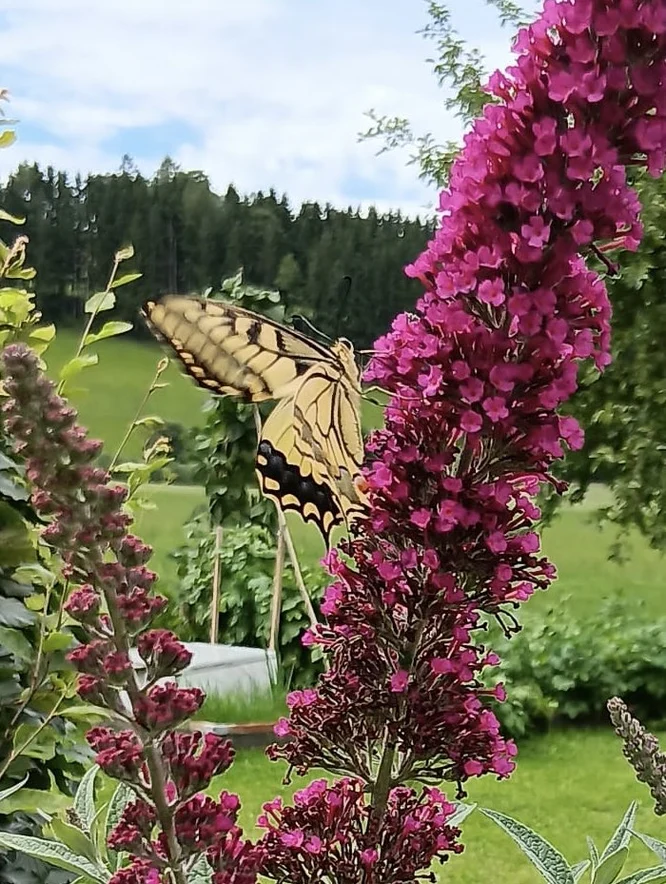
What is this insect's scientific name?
Papilio machaon
